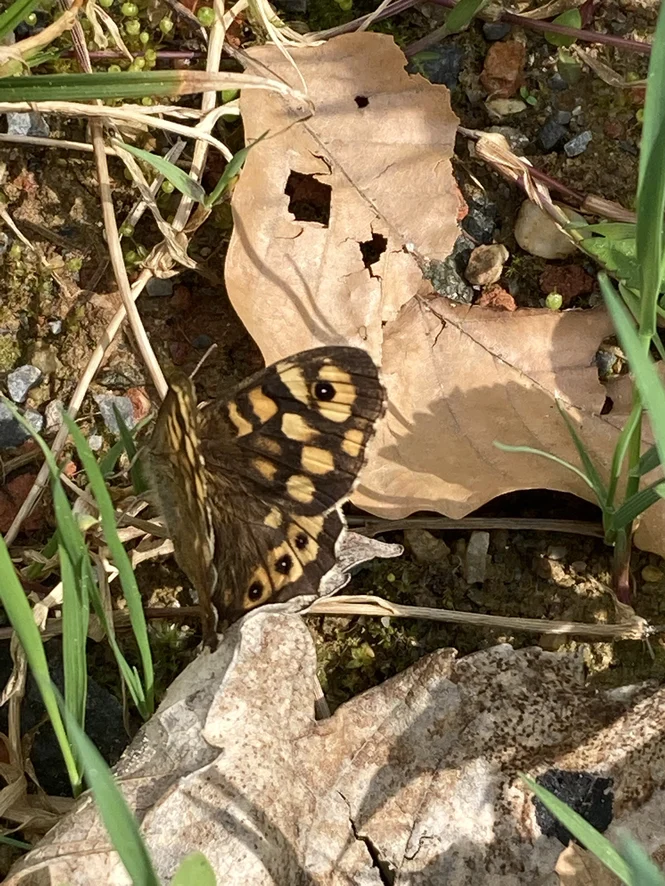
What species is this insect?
Pararge aegeria
